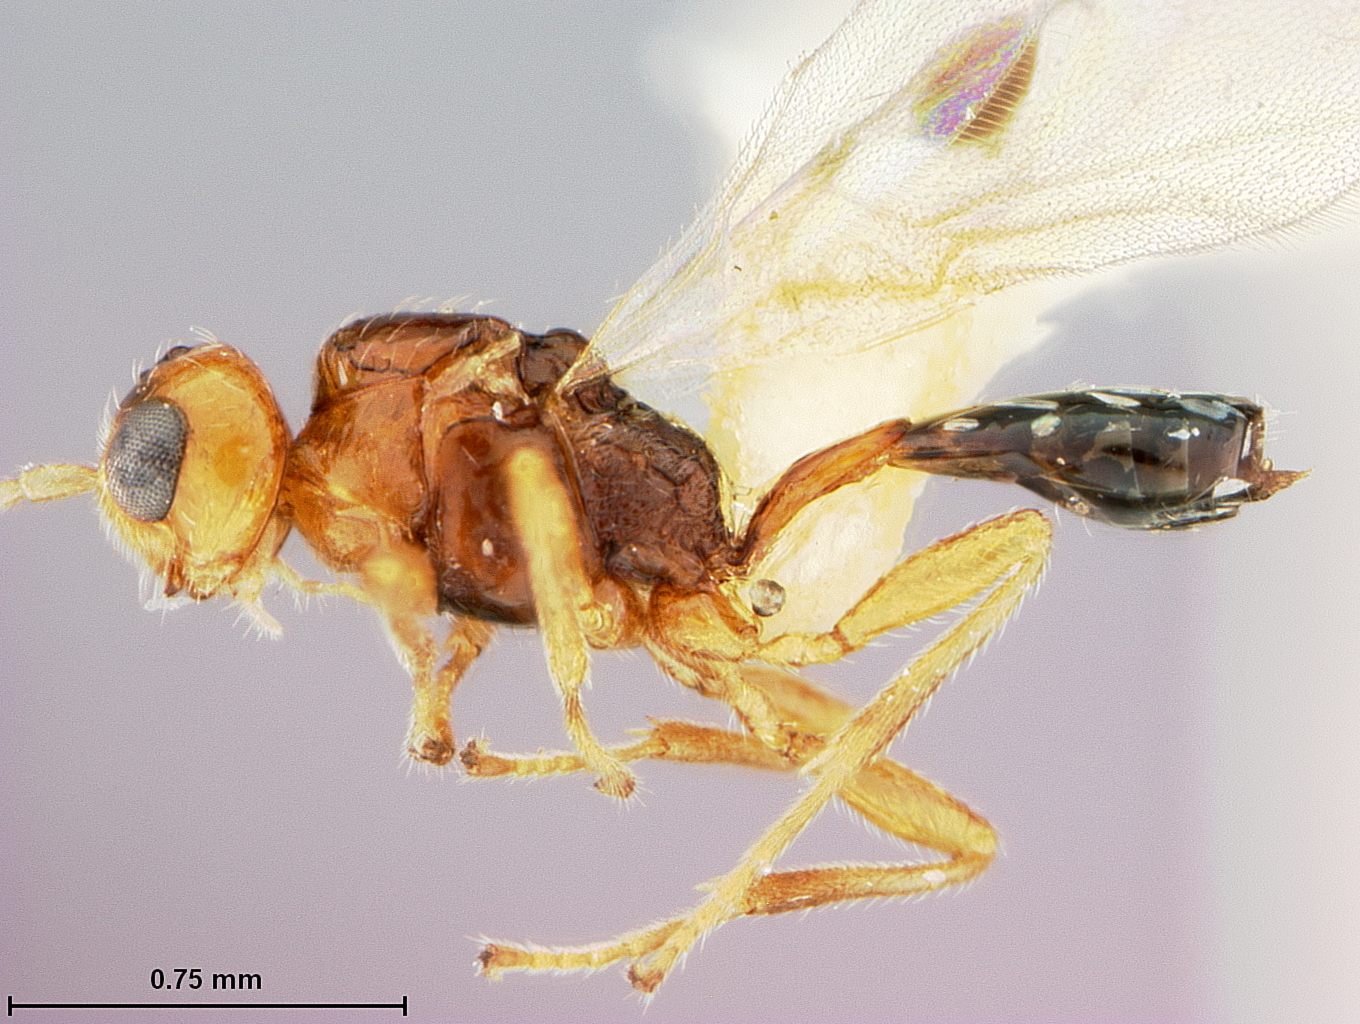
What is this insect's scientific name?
Euphoriella nixoni
